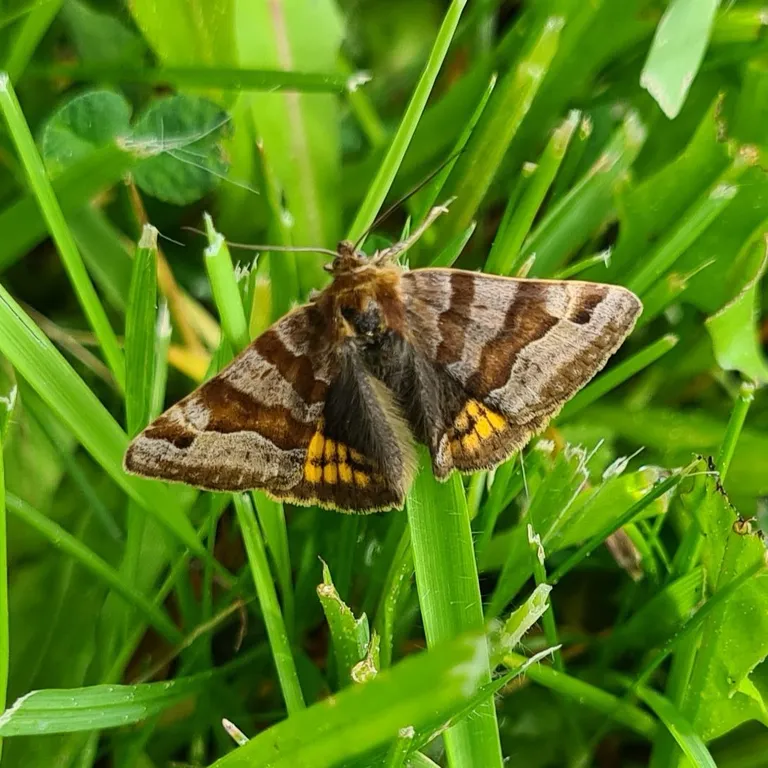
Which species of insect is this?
Euclidia glyphica
